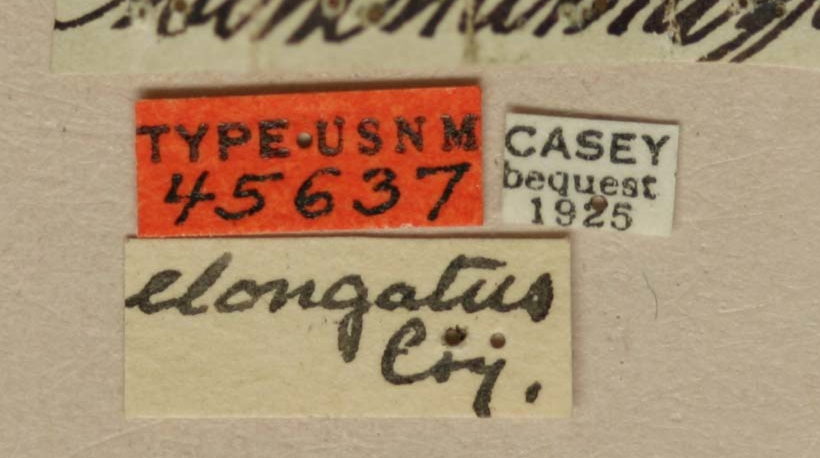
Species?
Linomadarus elongatus
